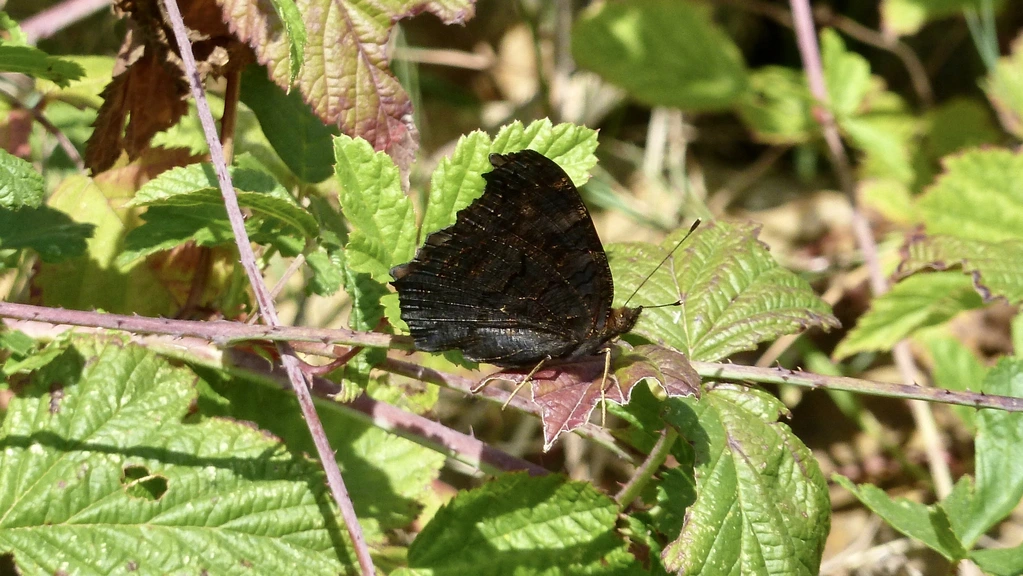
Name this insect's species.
Aglais io
